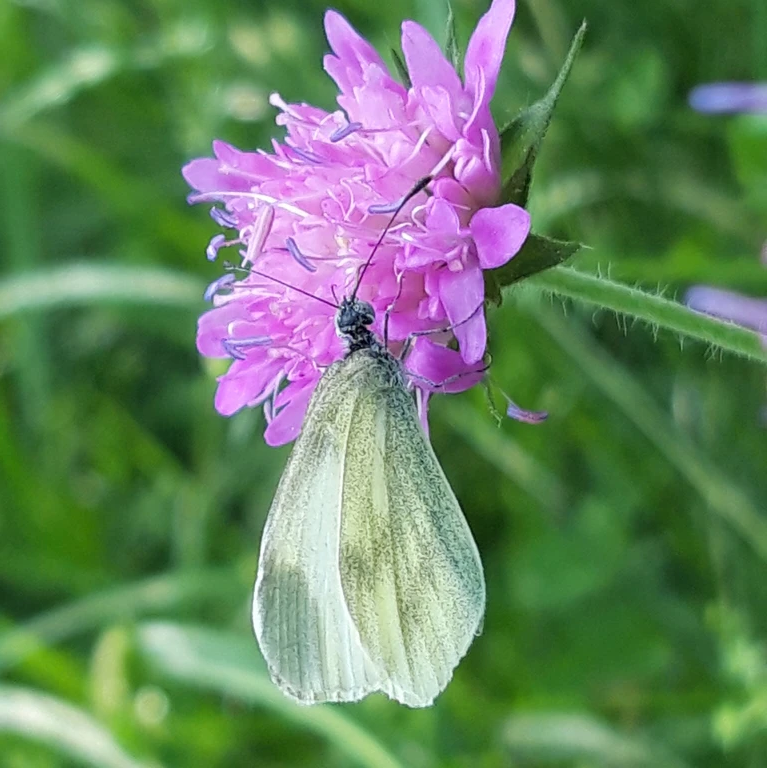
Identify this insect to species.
Leptidea sinapis/juvernica
